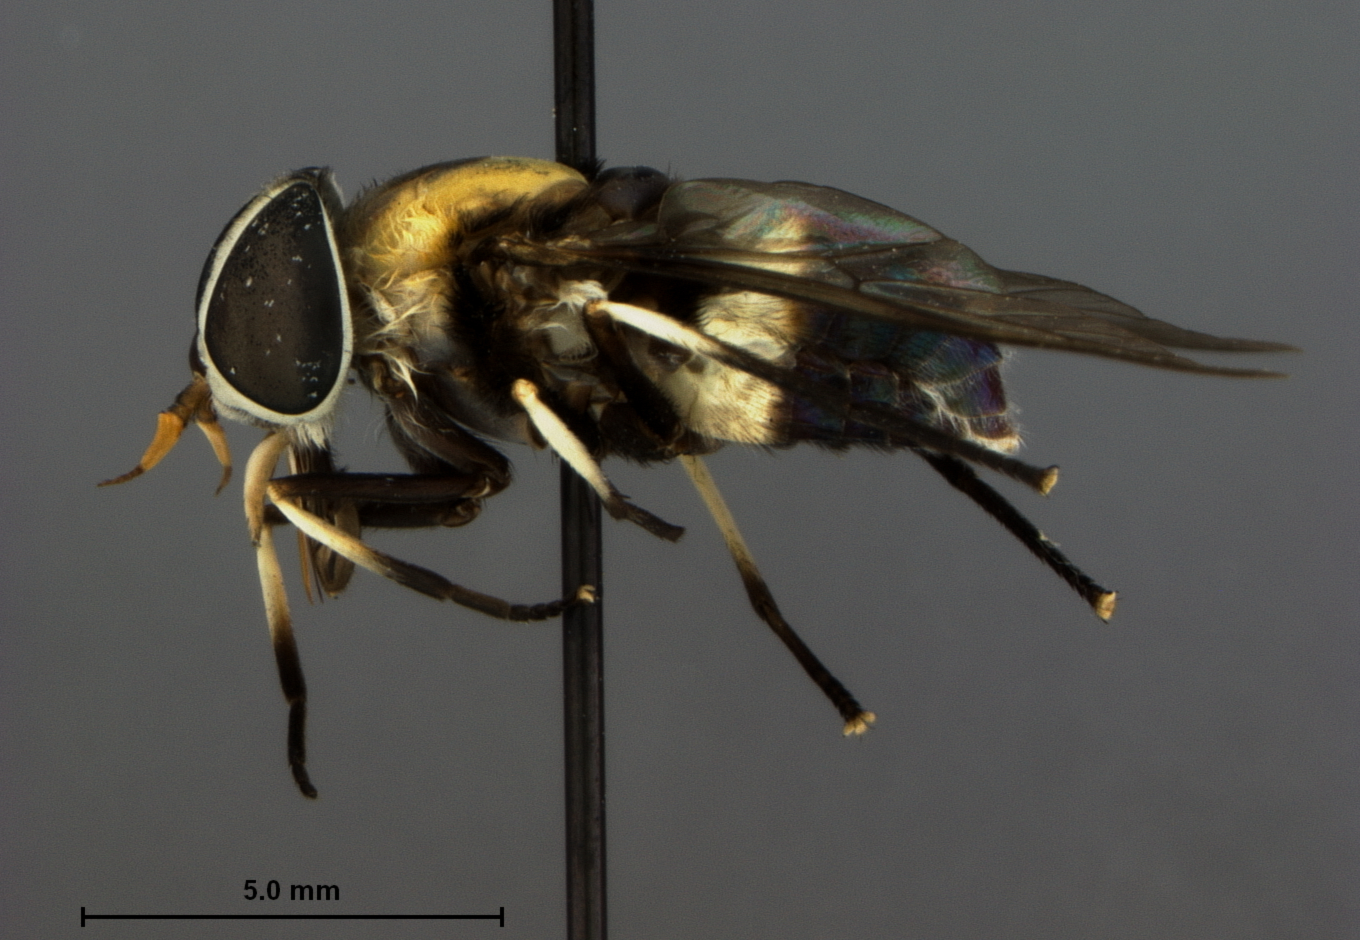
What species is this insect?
Chalybosoma malkini
